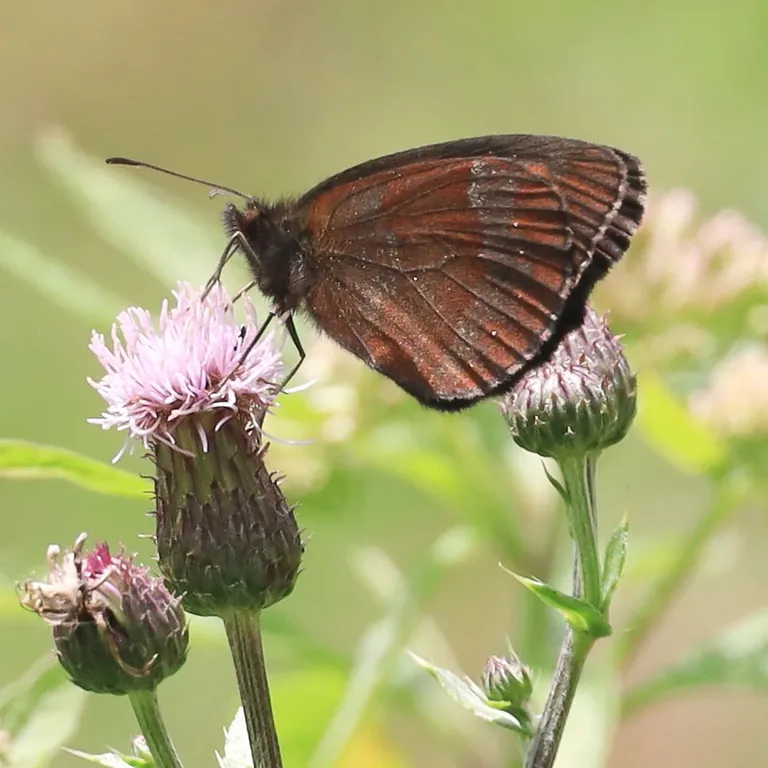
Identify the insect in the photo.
Erebia aethiops
